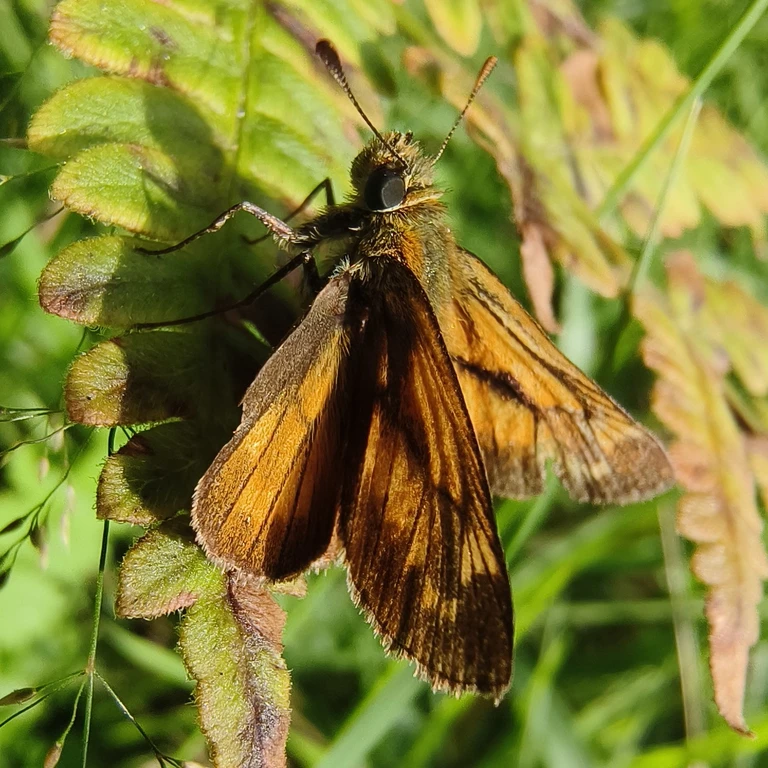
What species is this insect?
Ochlodes sylvanus (also Ochlodes venata)
